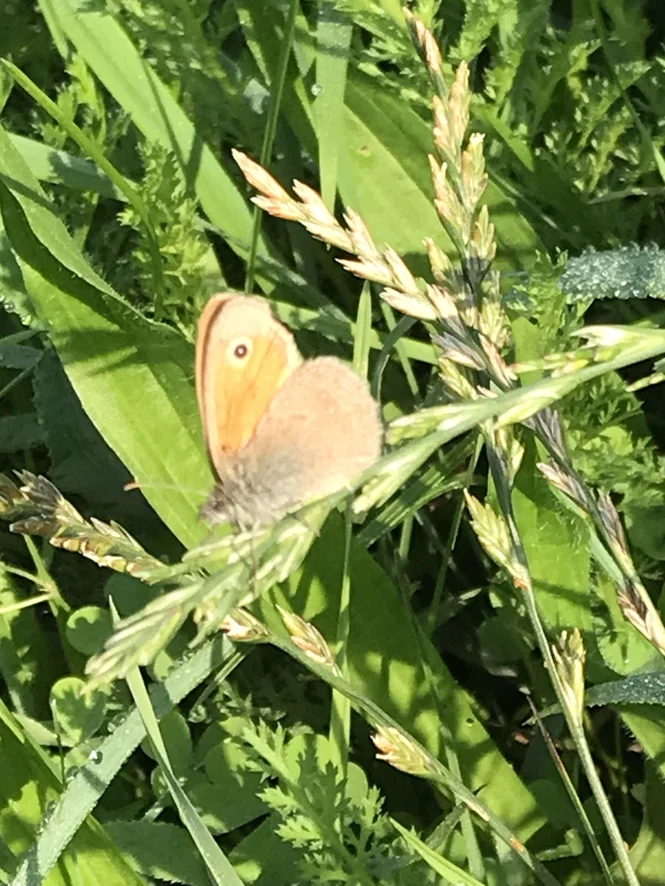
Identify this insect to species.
Coenonympha pamphilus
